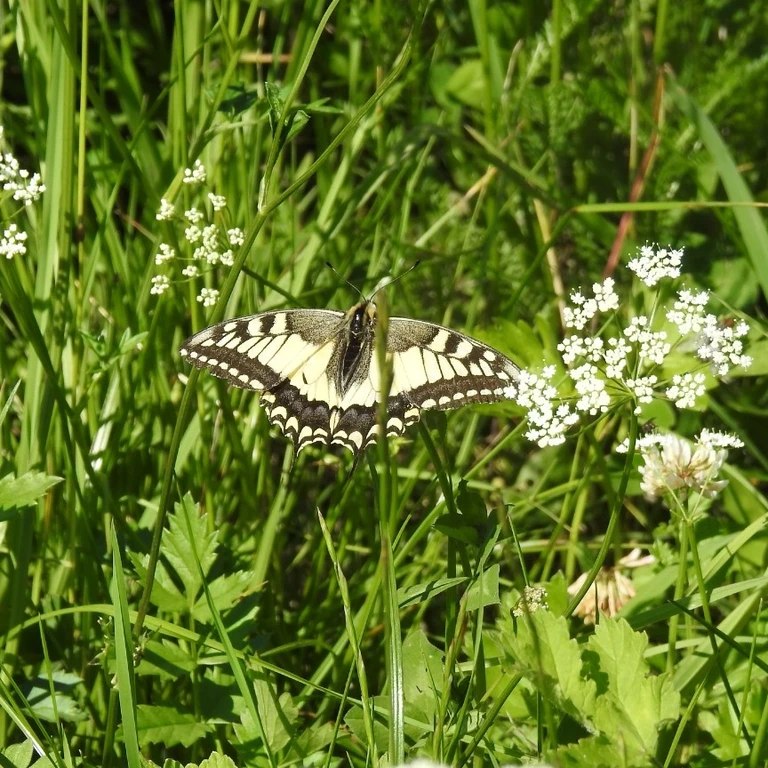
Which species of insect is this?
Papilio machaon
